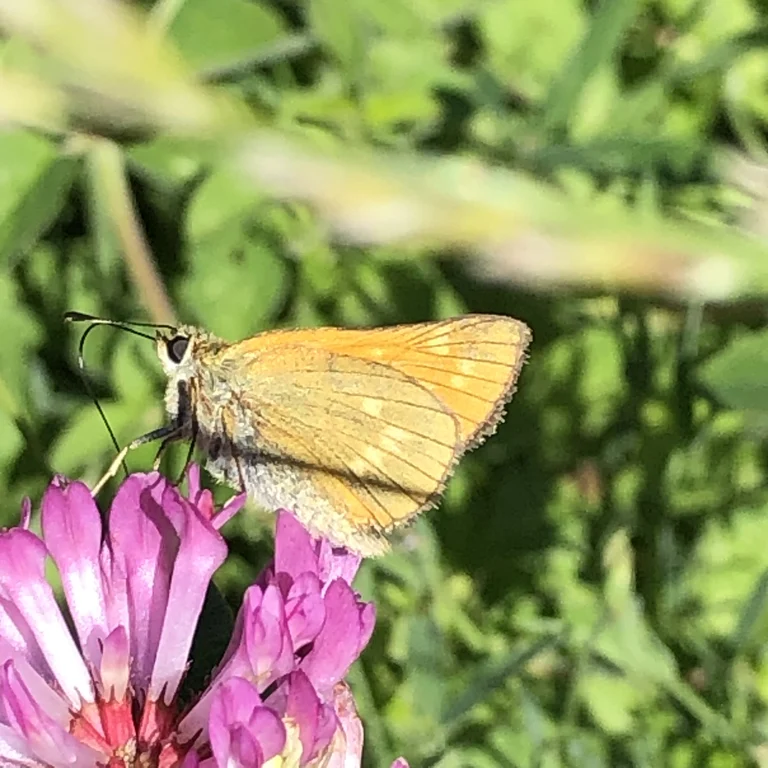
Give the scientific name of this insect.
Ochlodes sylvanus (also Ochlodes venata)
